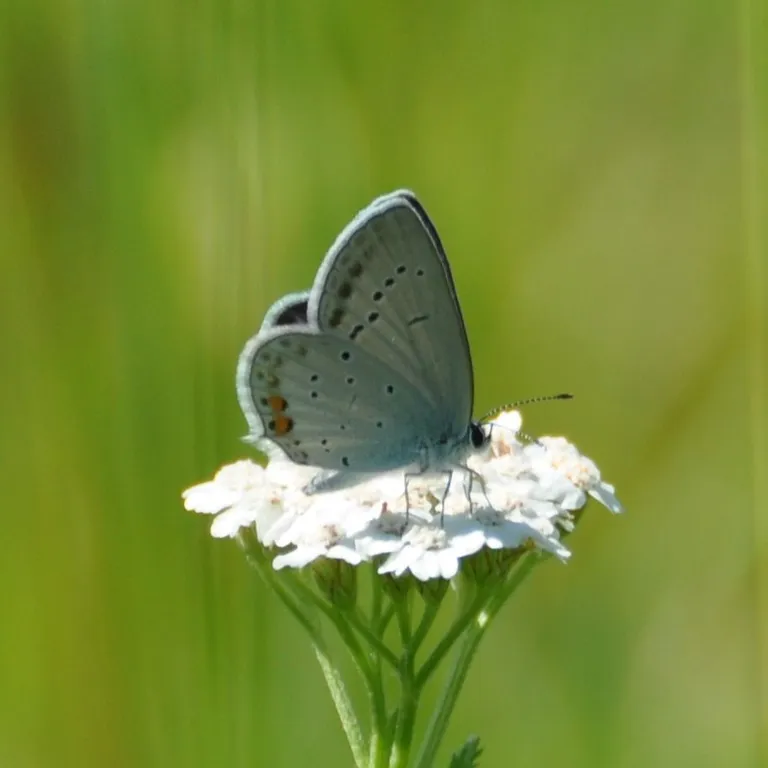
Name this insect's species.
Cupido argiades (also Elkalyce argiades)
